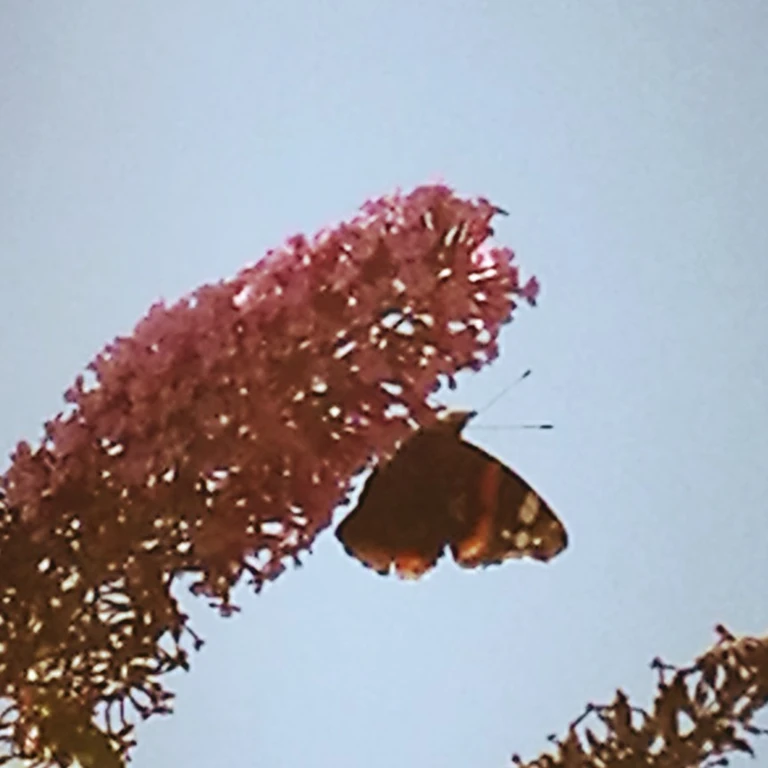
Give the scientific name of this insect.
Vanessa atalanta
